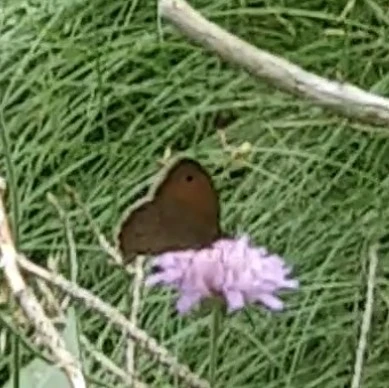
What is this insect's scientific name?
Maniola jurtina
